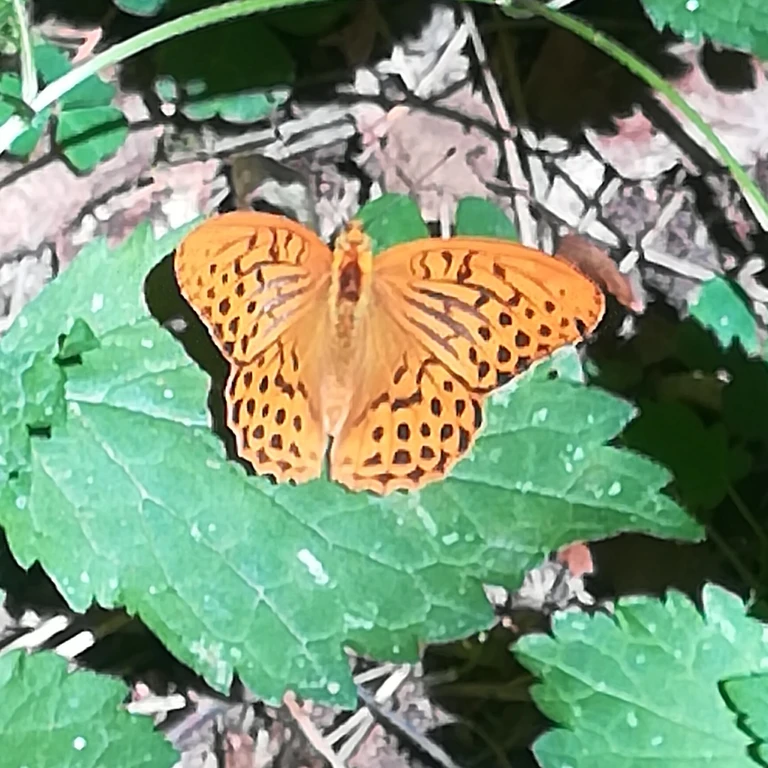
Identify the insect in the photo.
Argynnis paphia
